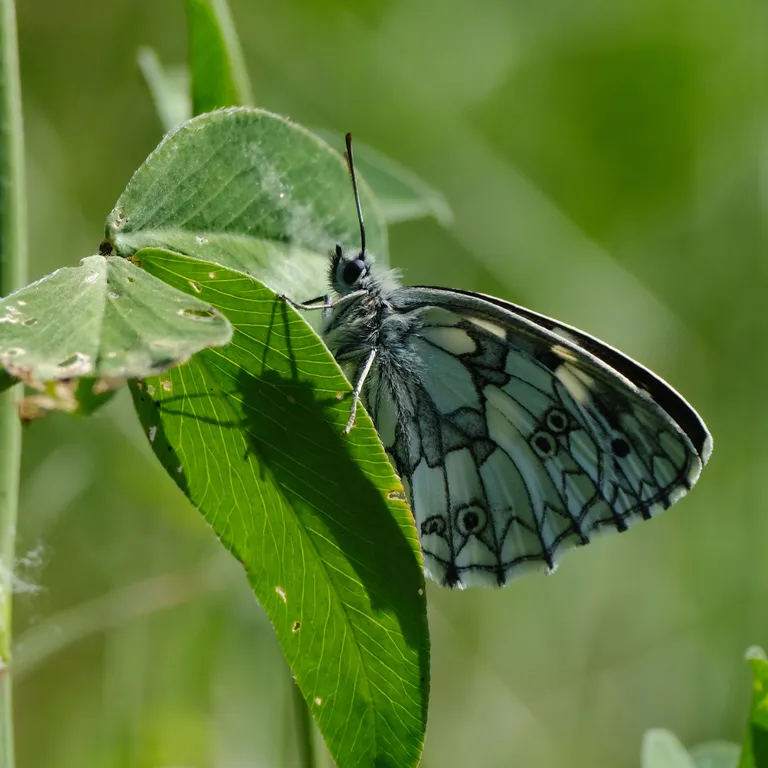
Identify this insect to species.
Melanargia galathea
